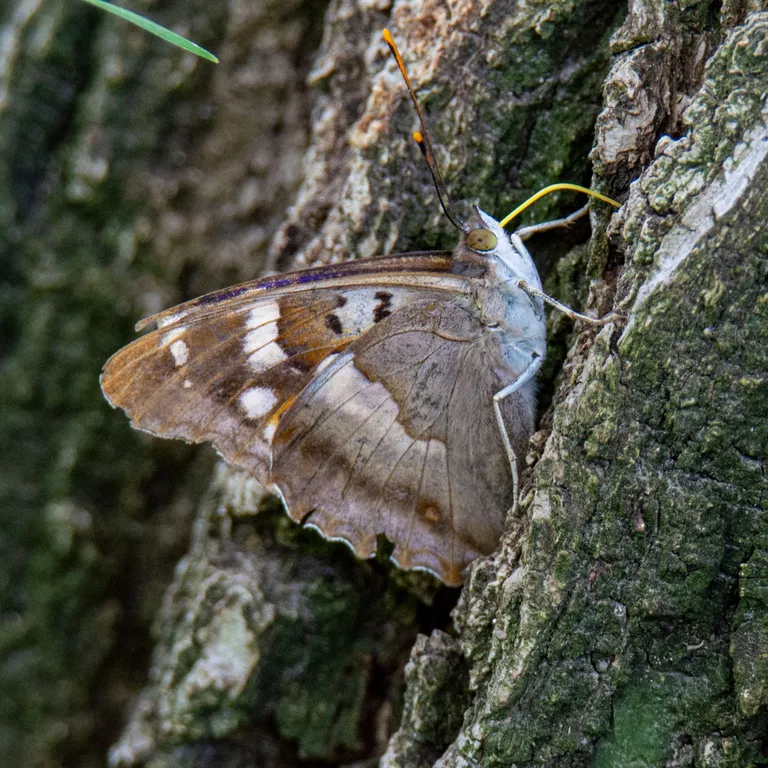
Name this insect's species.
Apatura ilia
